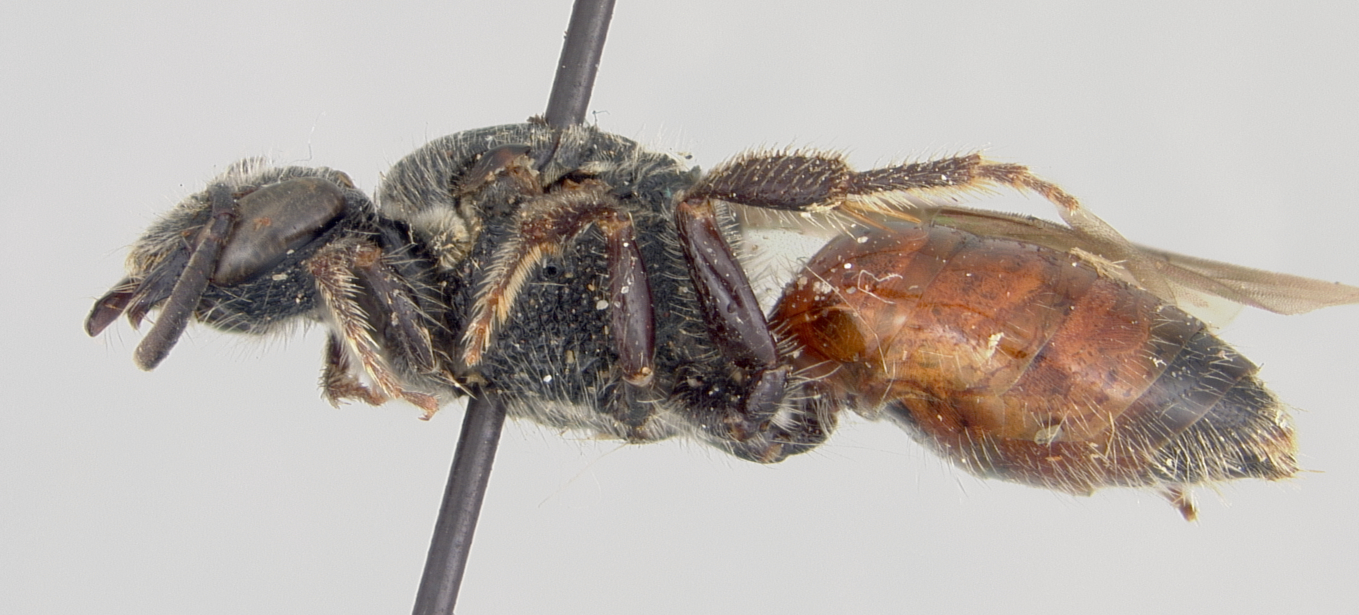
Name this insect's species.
Sphecodes grahami
